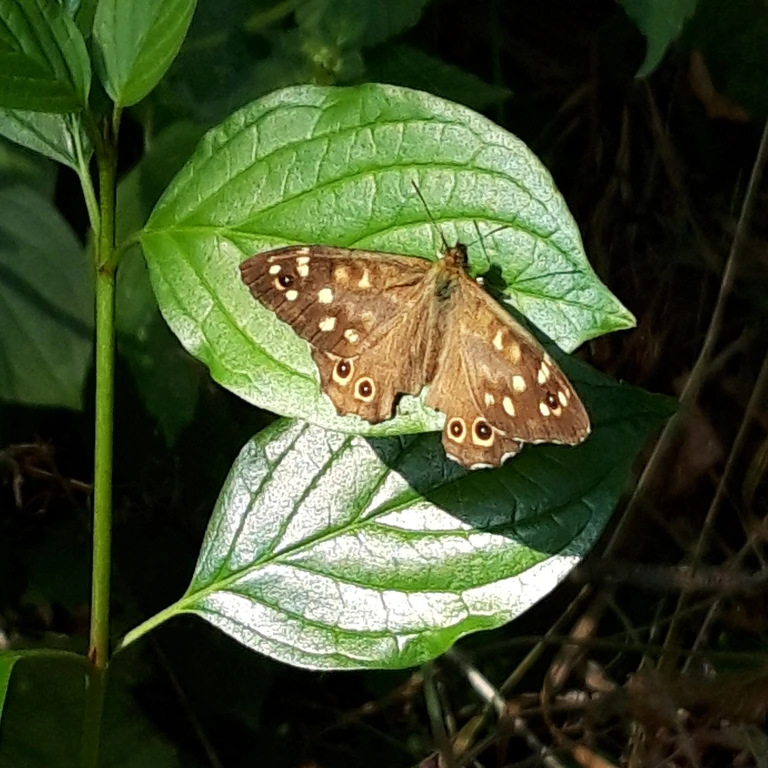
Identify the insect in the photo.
Pararge aegeria
